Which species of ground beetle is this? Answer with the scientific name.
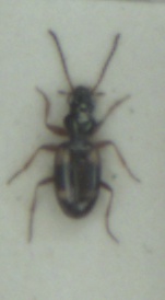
Bembidion quadrimaculatum
